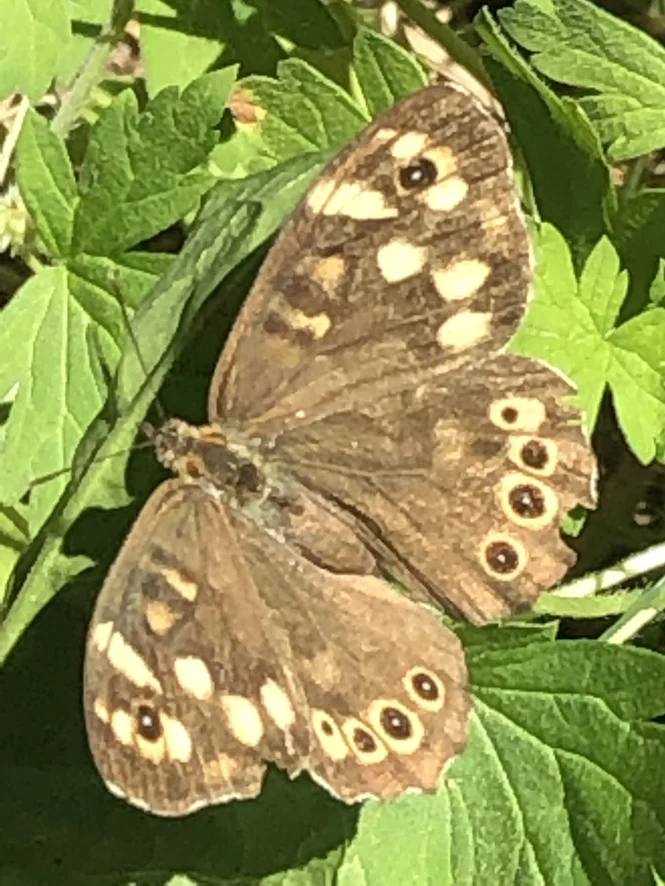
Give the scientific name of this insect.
Pararge aegeria
